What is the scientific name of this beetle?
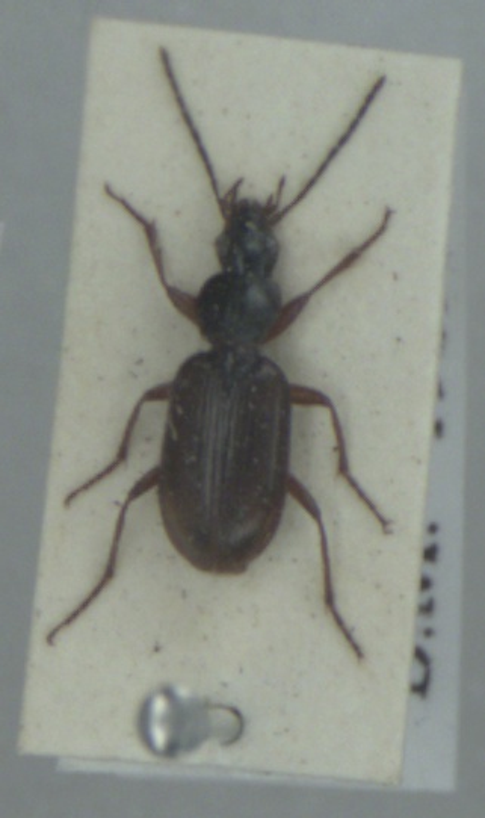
Agonum thoreyi
